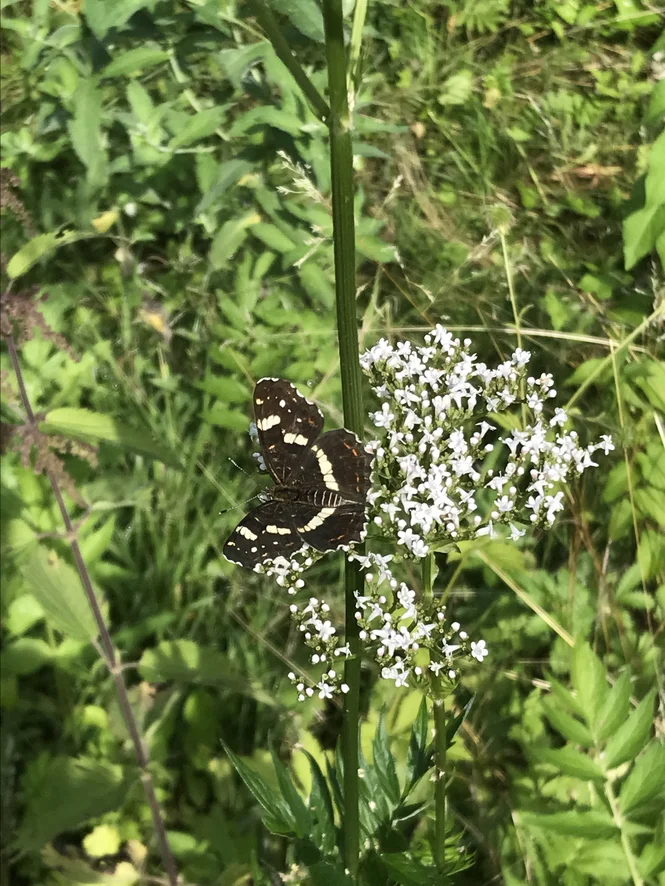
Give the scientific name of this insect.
Araschnia levana
